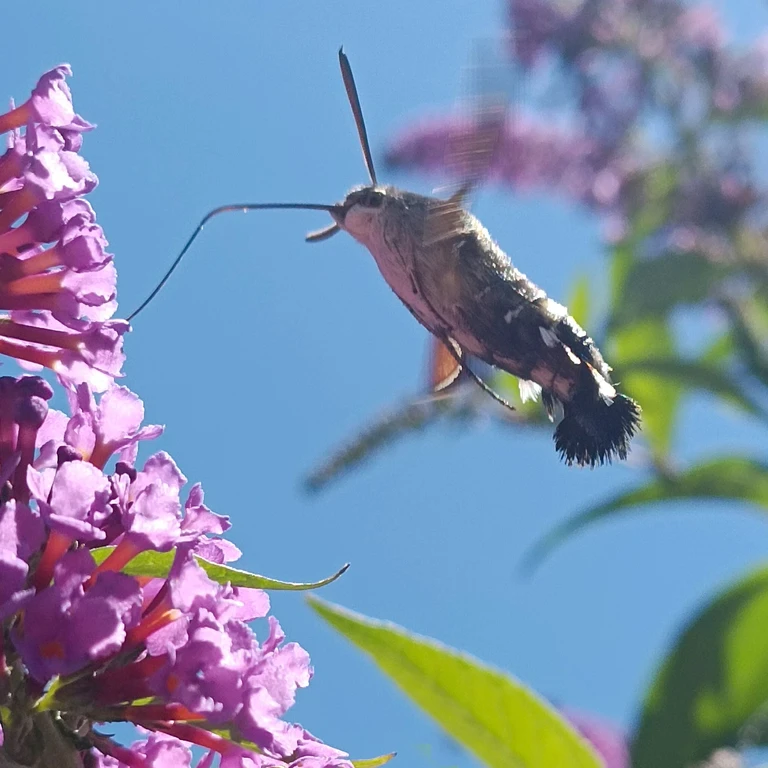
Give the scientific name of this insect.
Macroglossum stellatarum
